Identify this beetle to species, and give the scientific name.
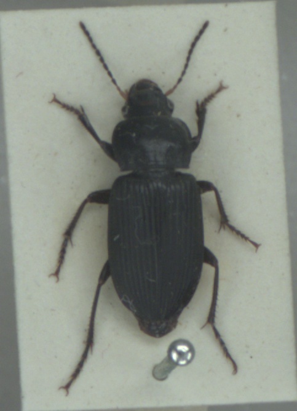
Anisodactylus binotatus
